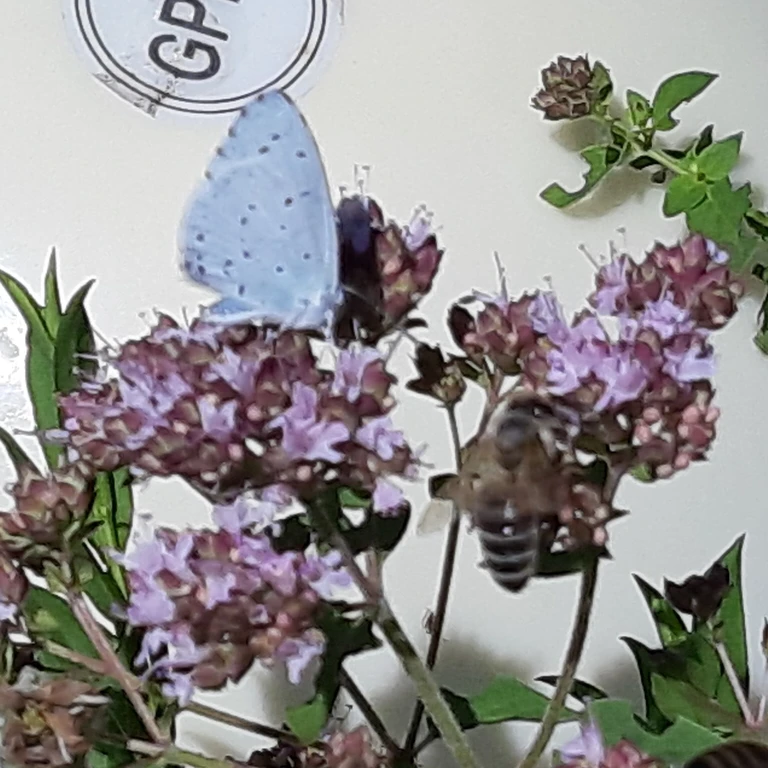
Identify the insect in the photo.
Celastrina argiolus
